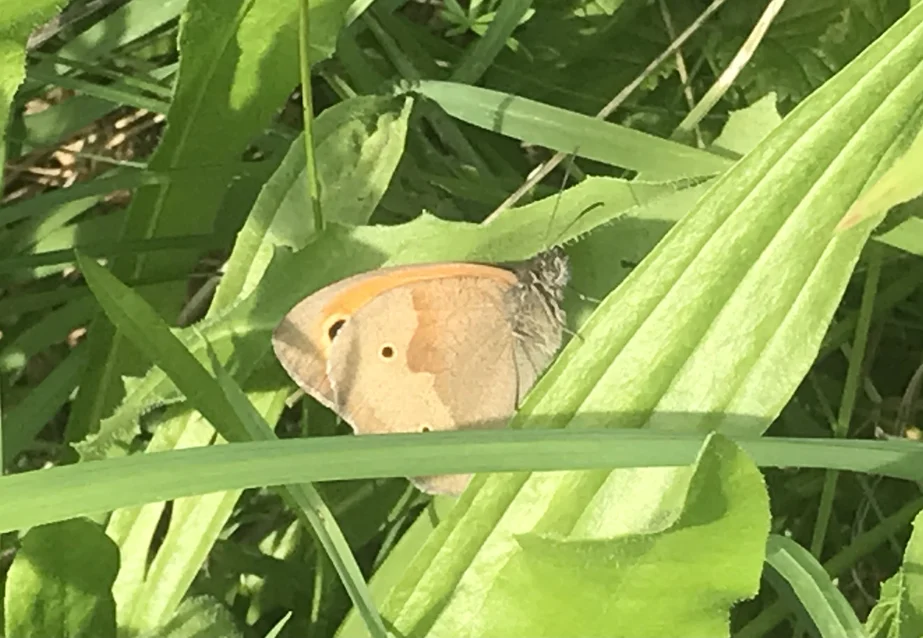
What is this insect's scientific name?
Maniola jurtina
